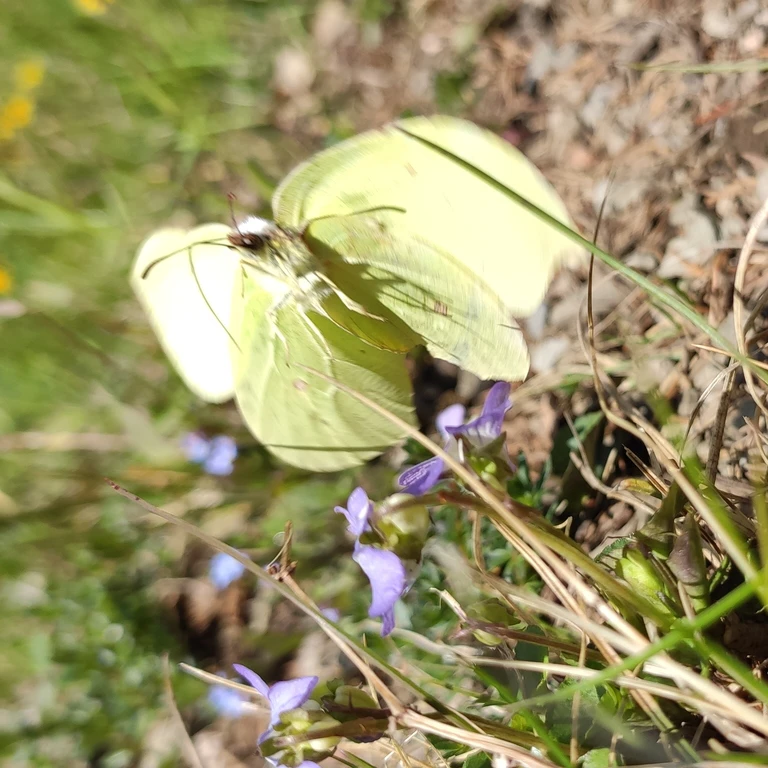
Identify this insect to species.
Gonepteryx rhamni
